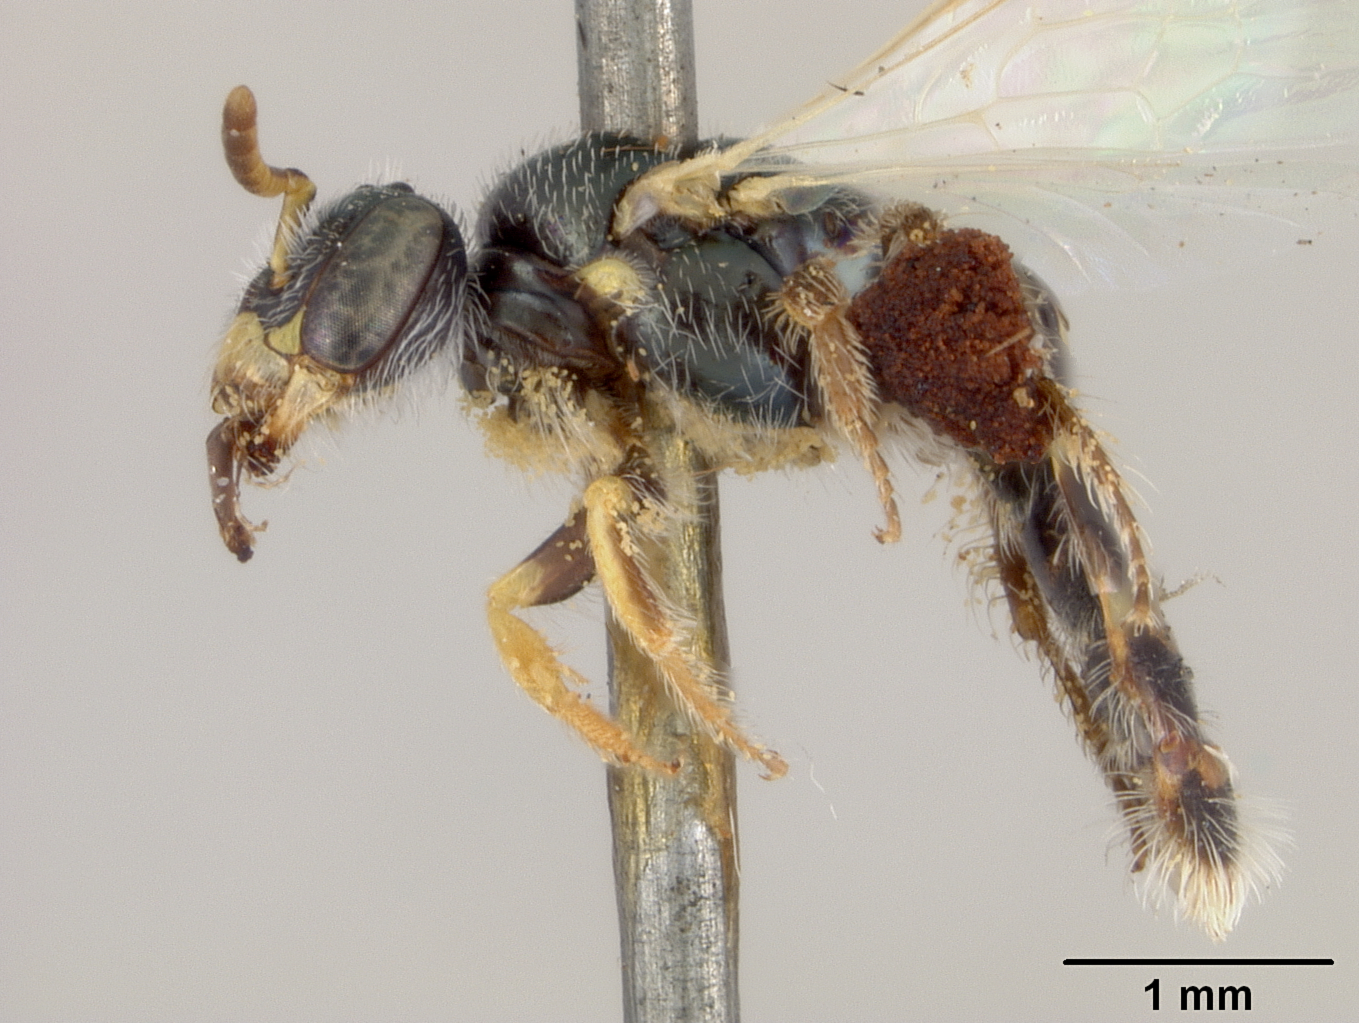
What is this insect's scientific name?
Perdita rhois
